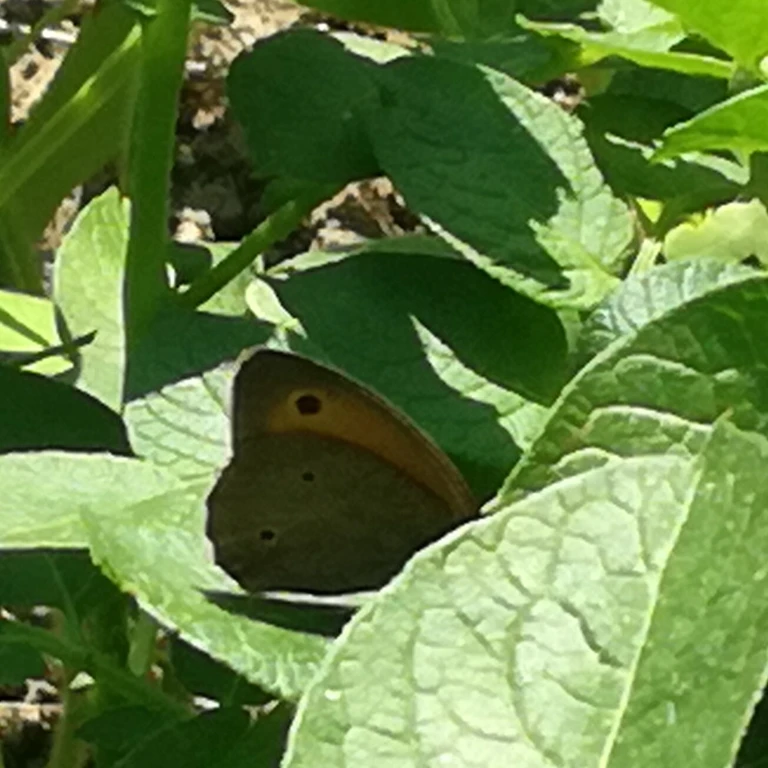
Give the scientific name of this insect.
Maniola jurtina
